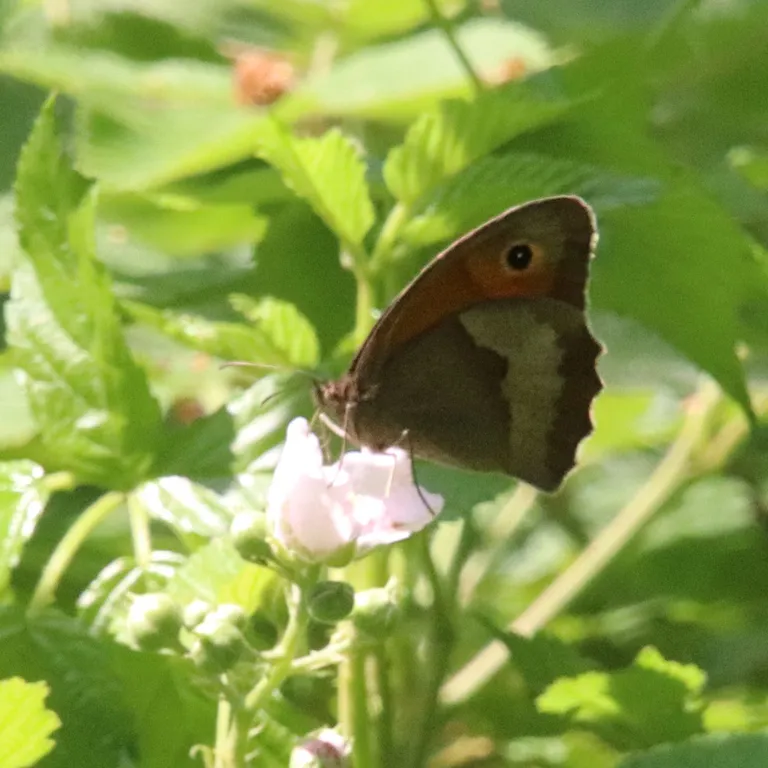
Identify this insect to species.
Maniola jurtina
